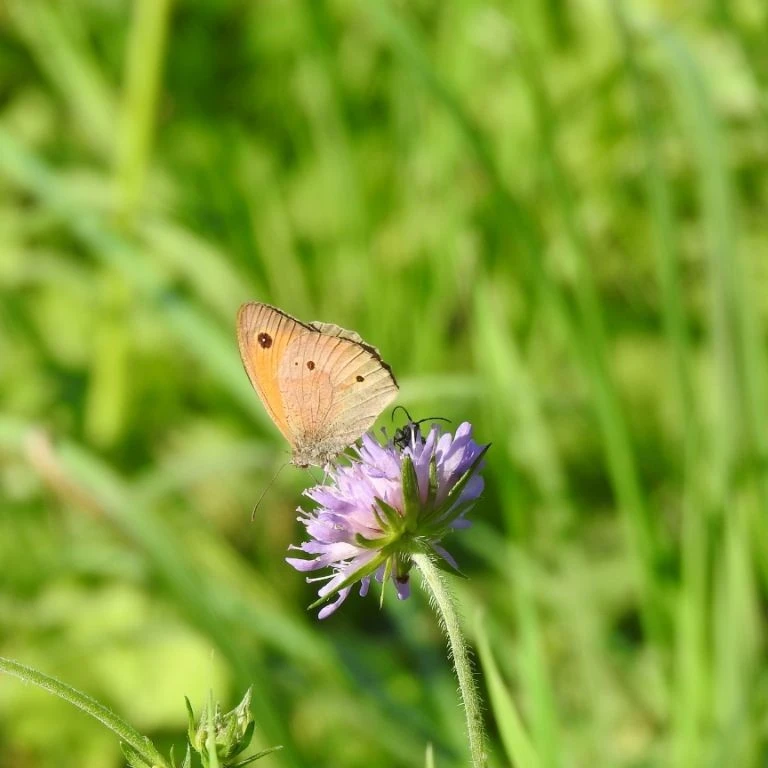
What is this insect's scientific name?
Maniola jurtina
